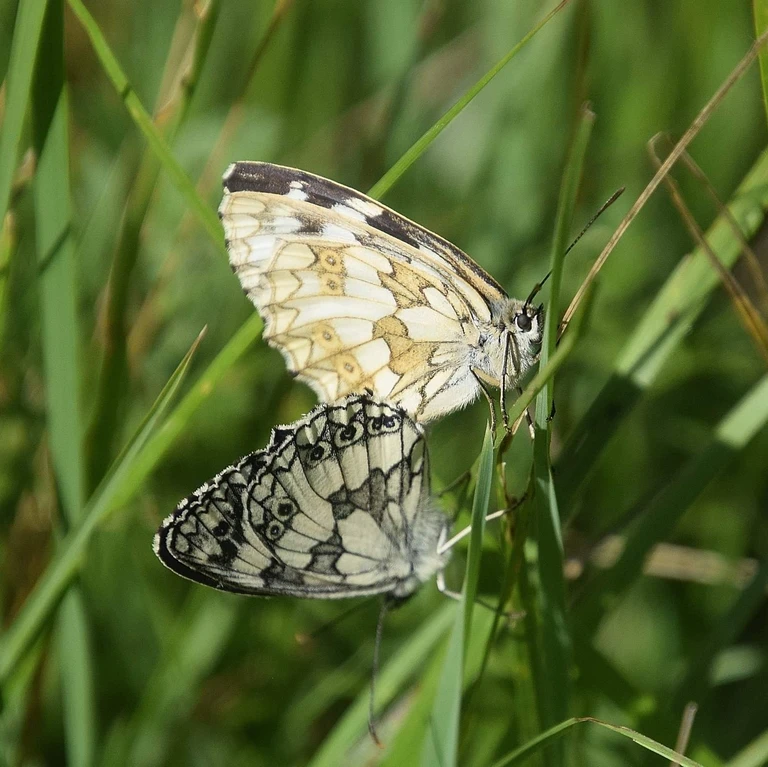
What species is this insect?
Melanargia galathea
